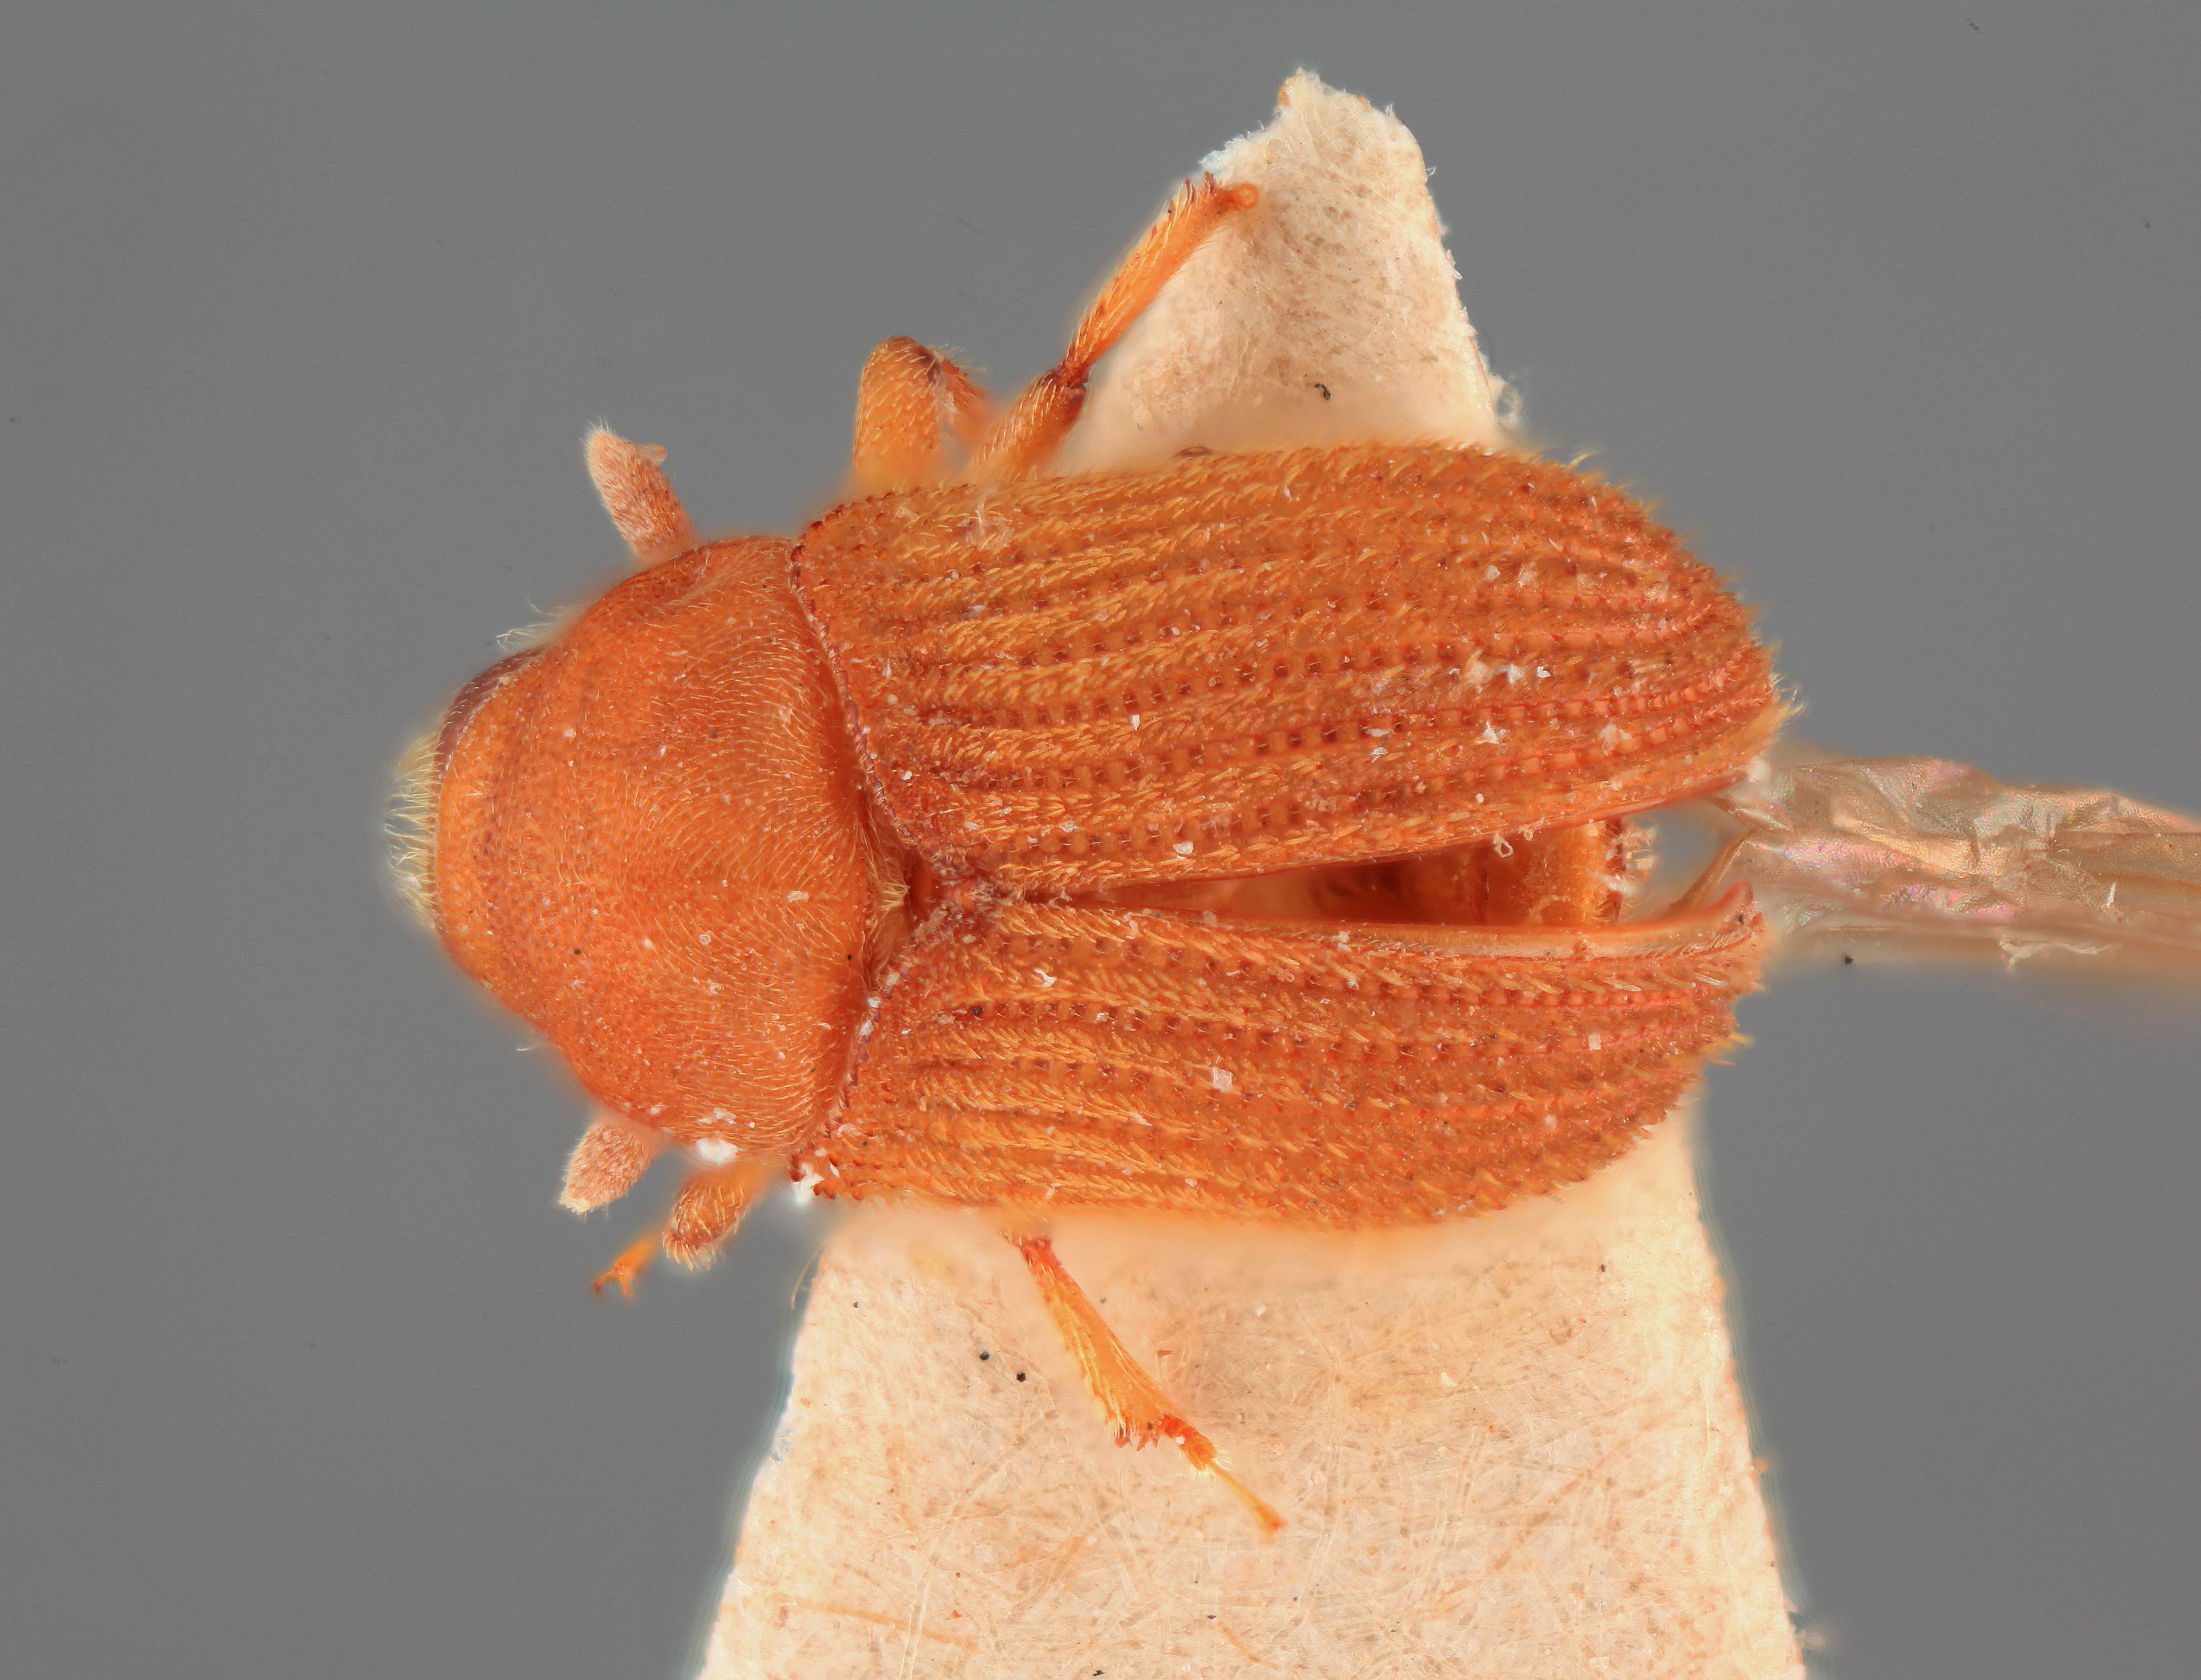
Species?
Phloeosinus phoebe
